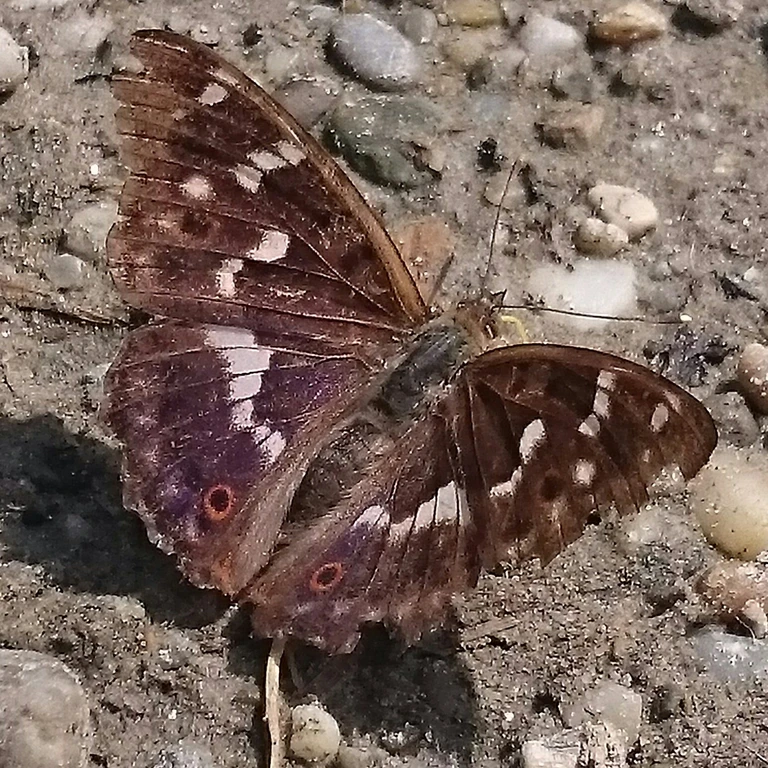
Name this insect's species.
Apatura iris
